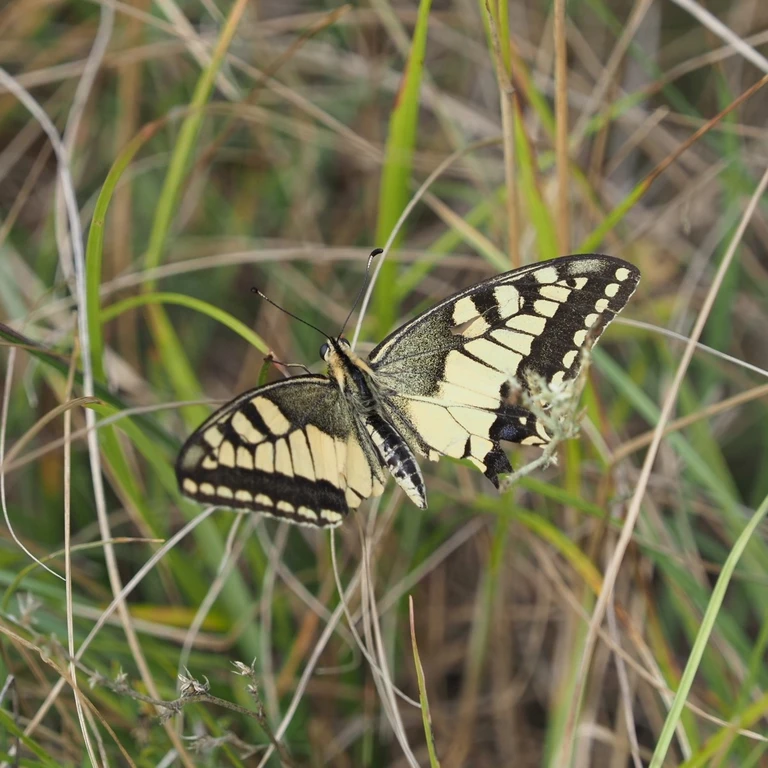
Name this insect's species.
Papilio machaon
